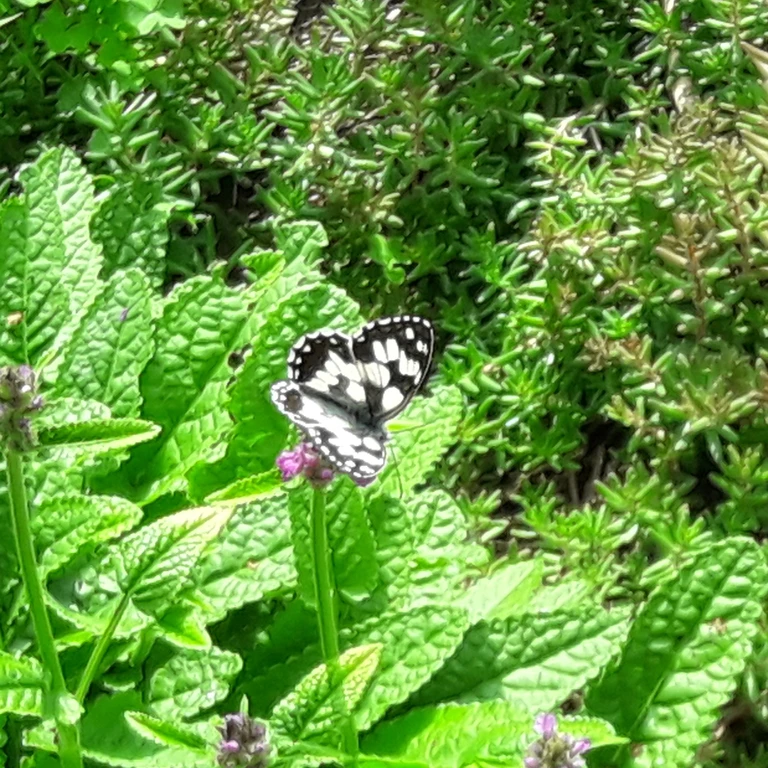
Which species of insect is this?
Melanargia galathea
